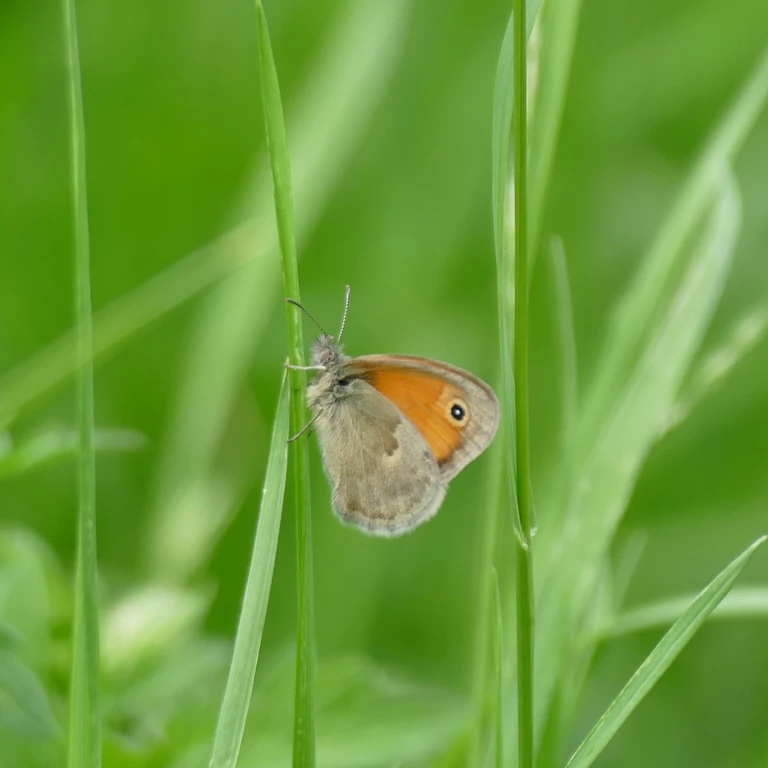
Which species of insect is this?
Coenonympha pamphilus
